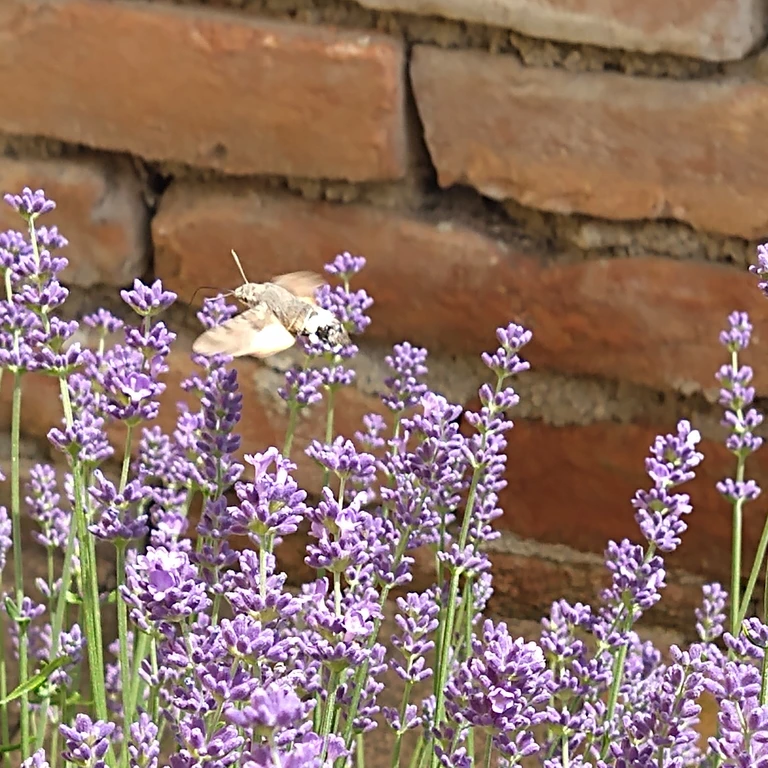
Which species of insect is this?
Macroglossum stellatarum
